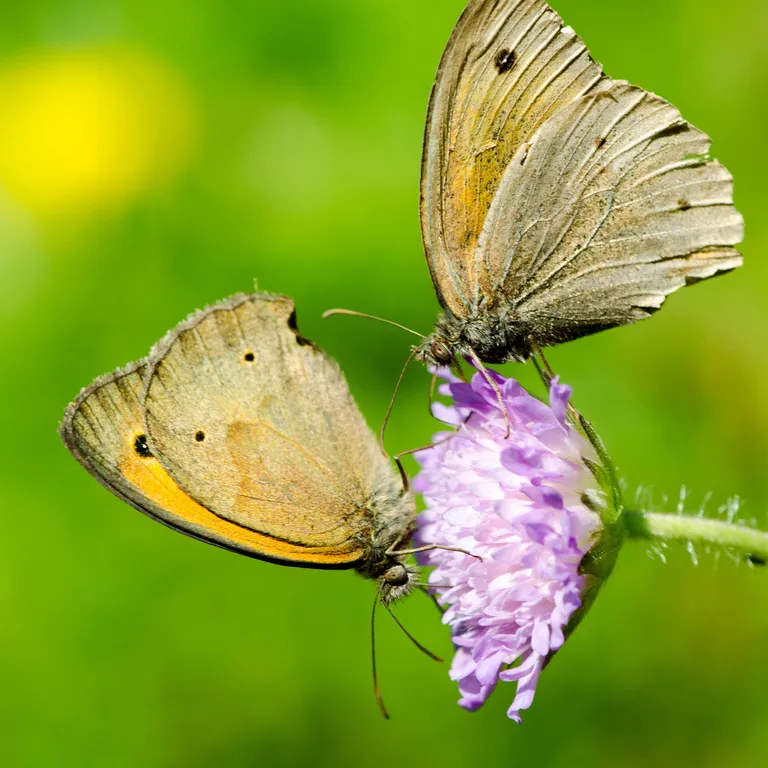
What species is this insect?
Maniola jurtina
